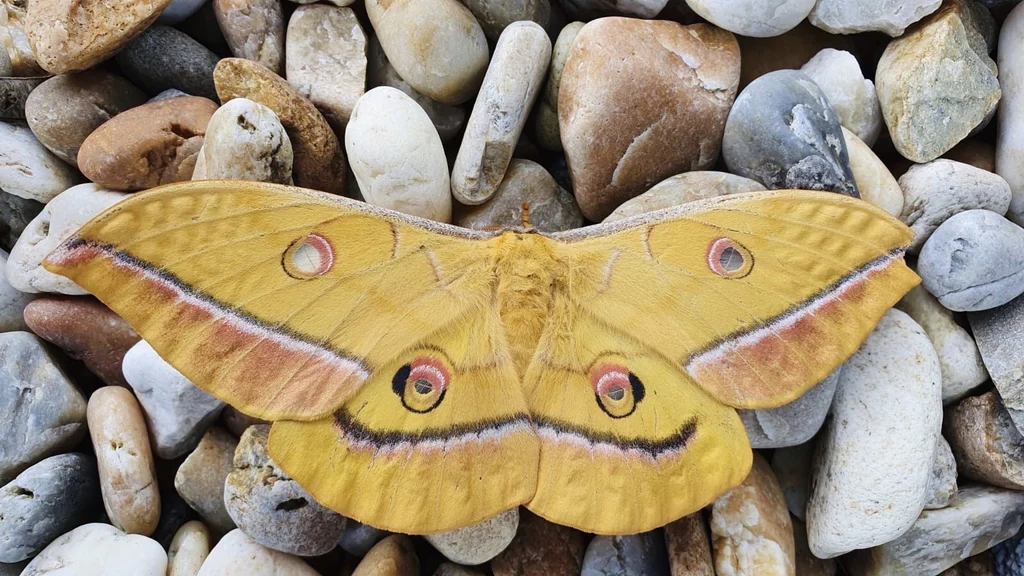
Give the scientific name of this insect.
Antheraea yamamai
